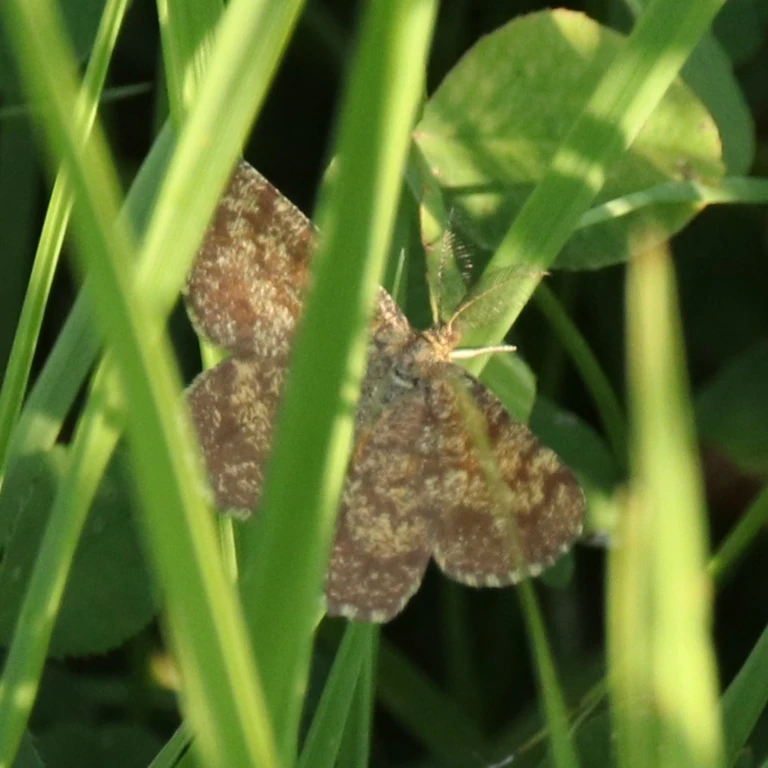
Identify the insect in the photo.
Ematurga atomaria
